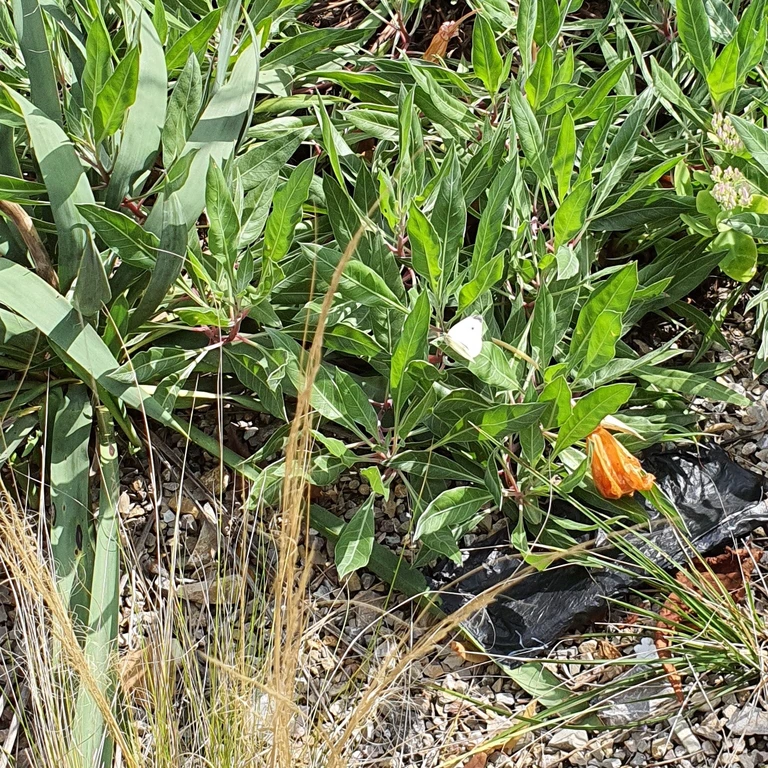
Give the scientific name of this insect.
Pieris rapae
